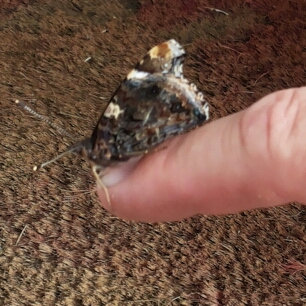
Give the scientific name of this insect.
Vanessa atalanta
